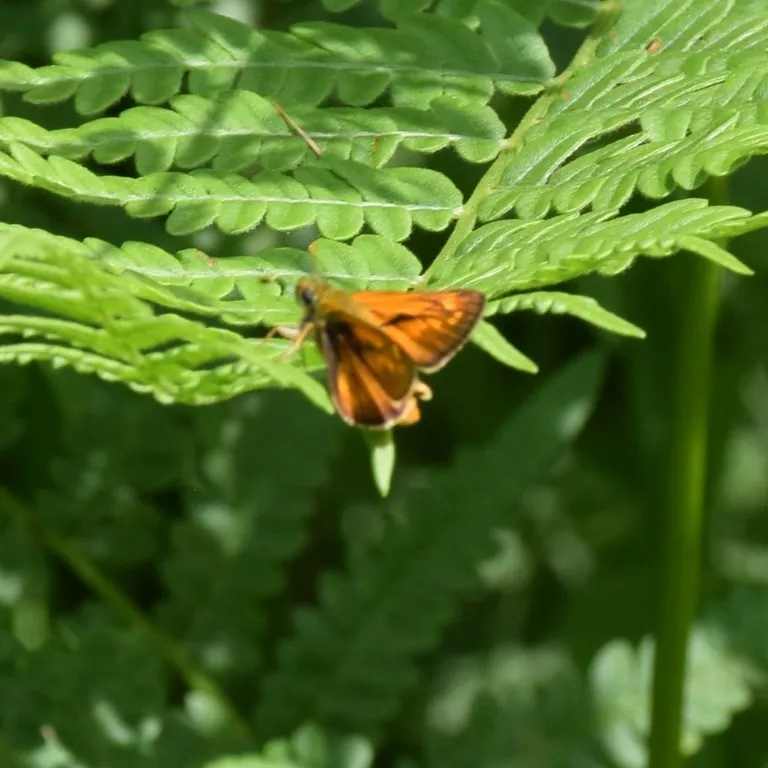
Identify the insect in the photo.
Ochlodes sylvanus (also Ochlodes venata)
